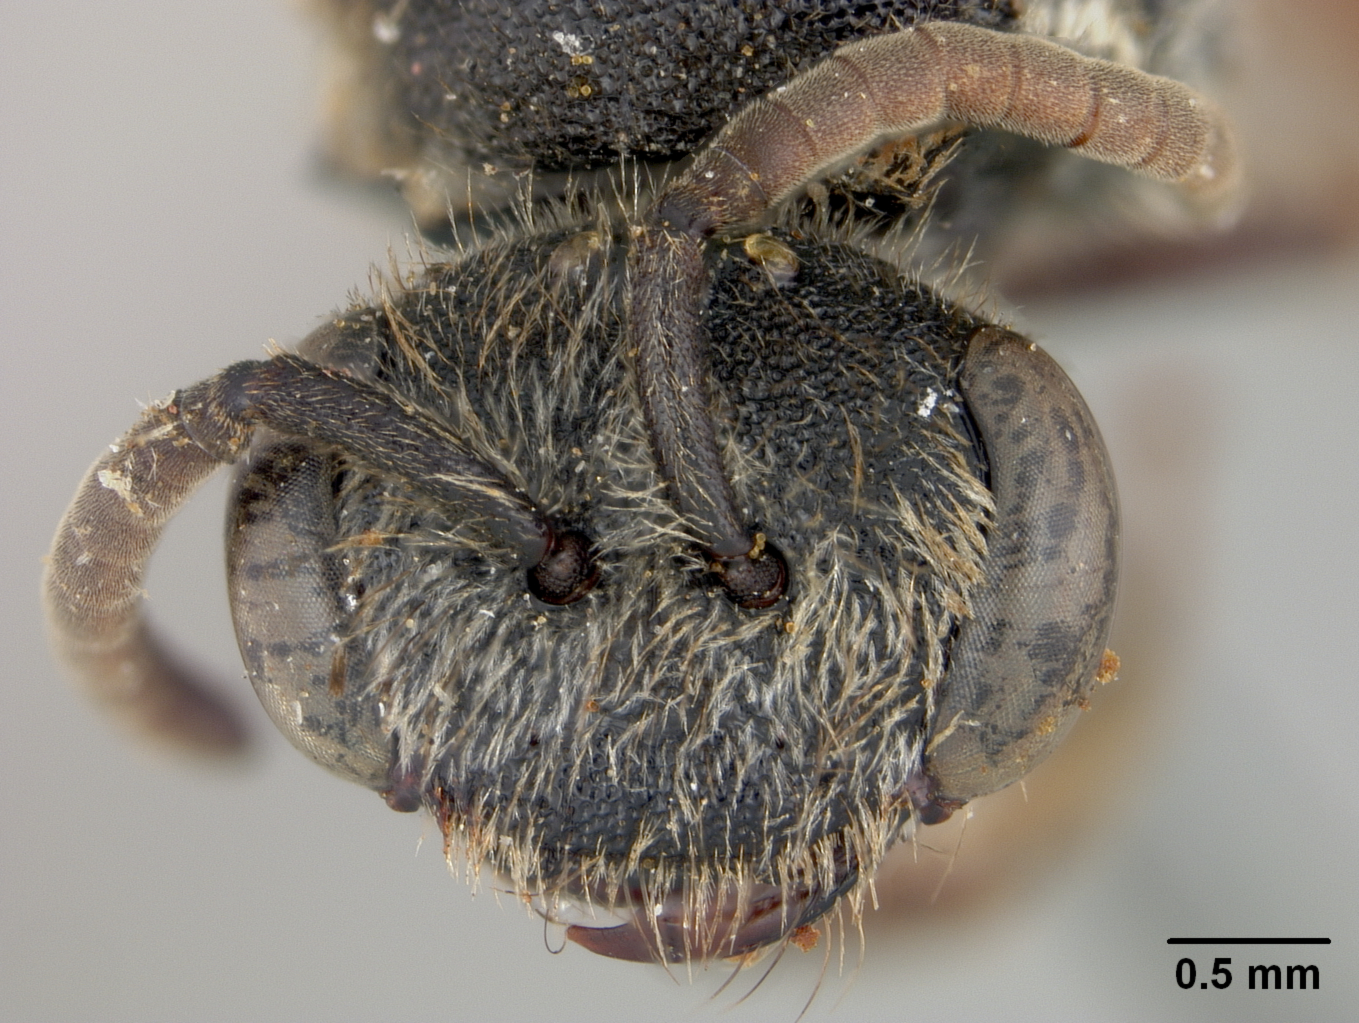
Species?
Sphecodes kincaidii
